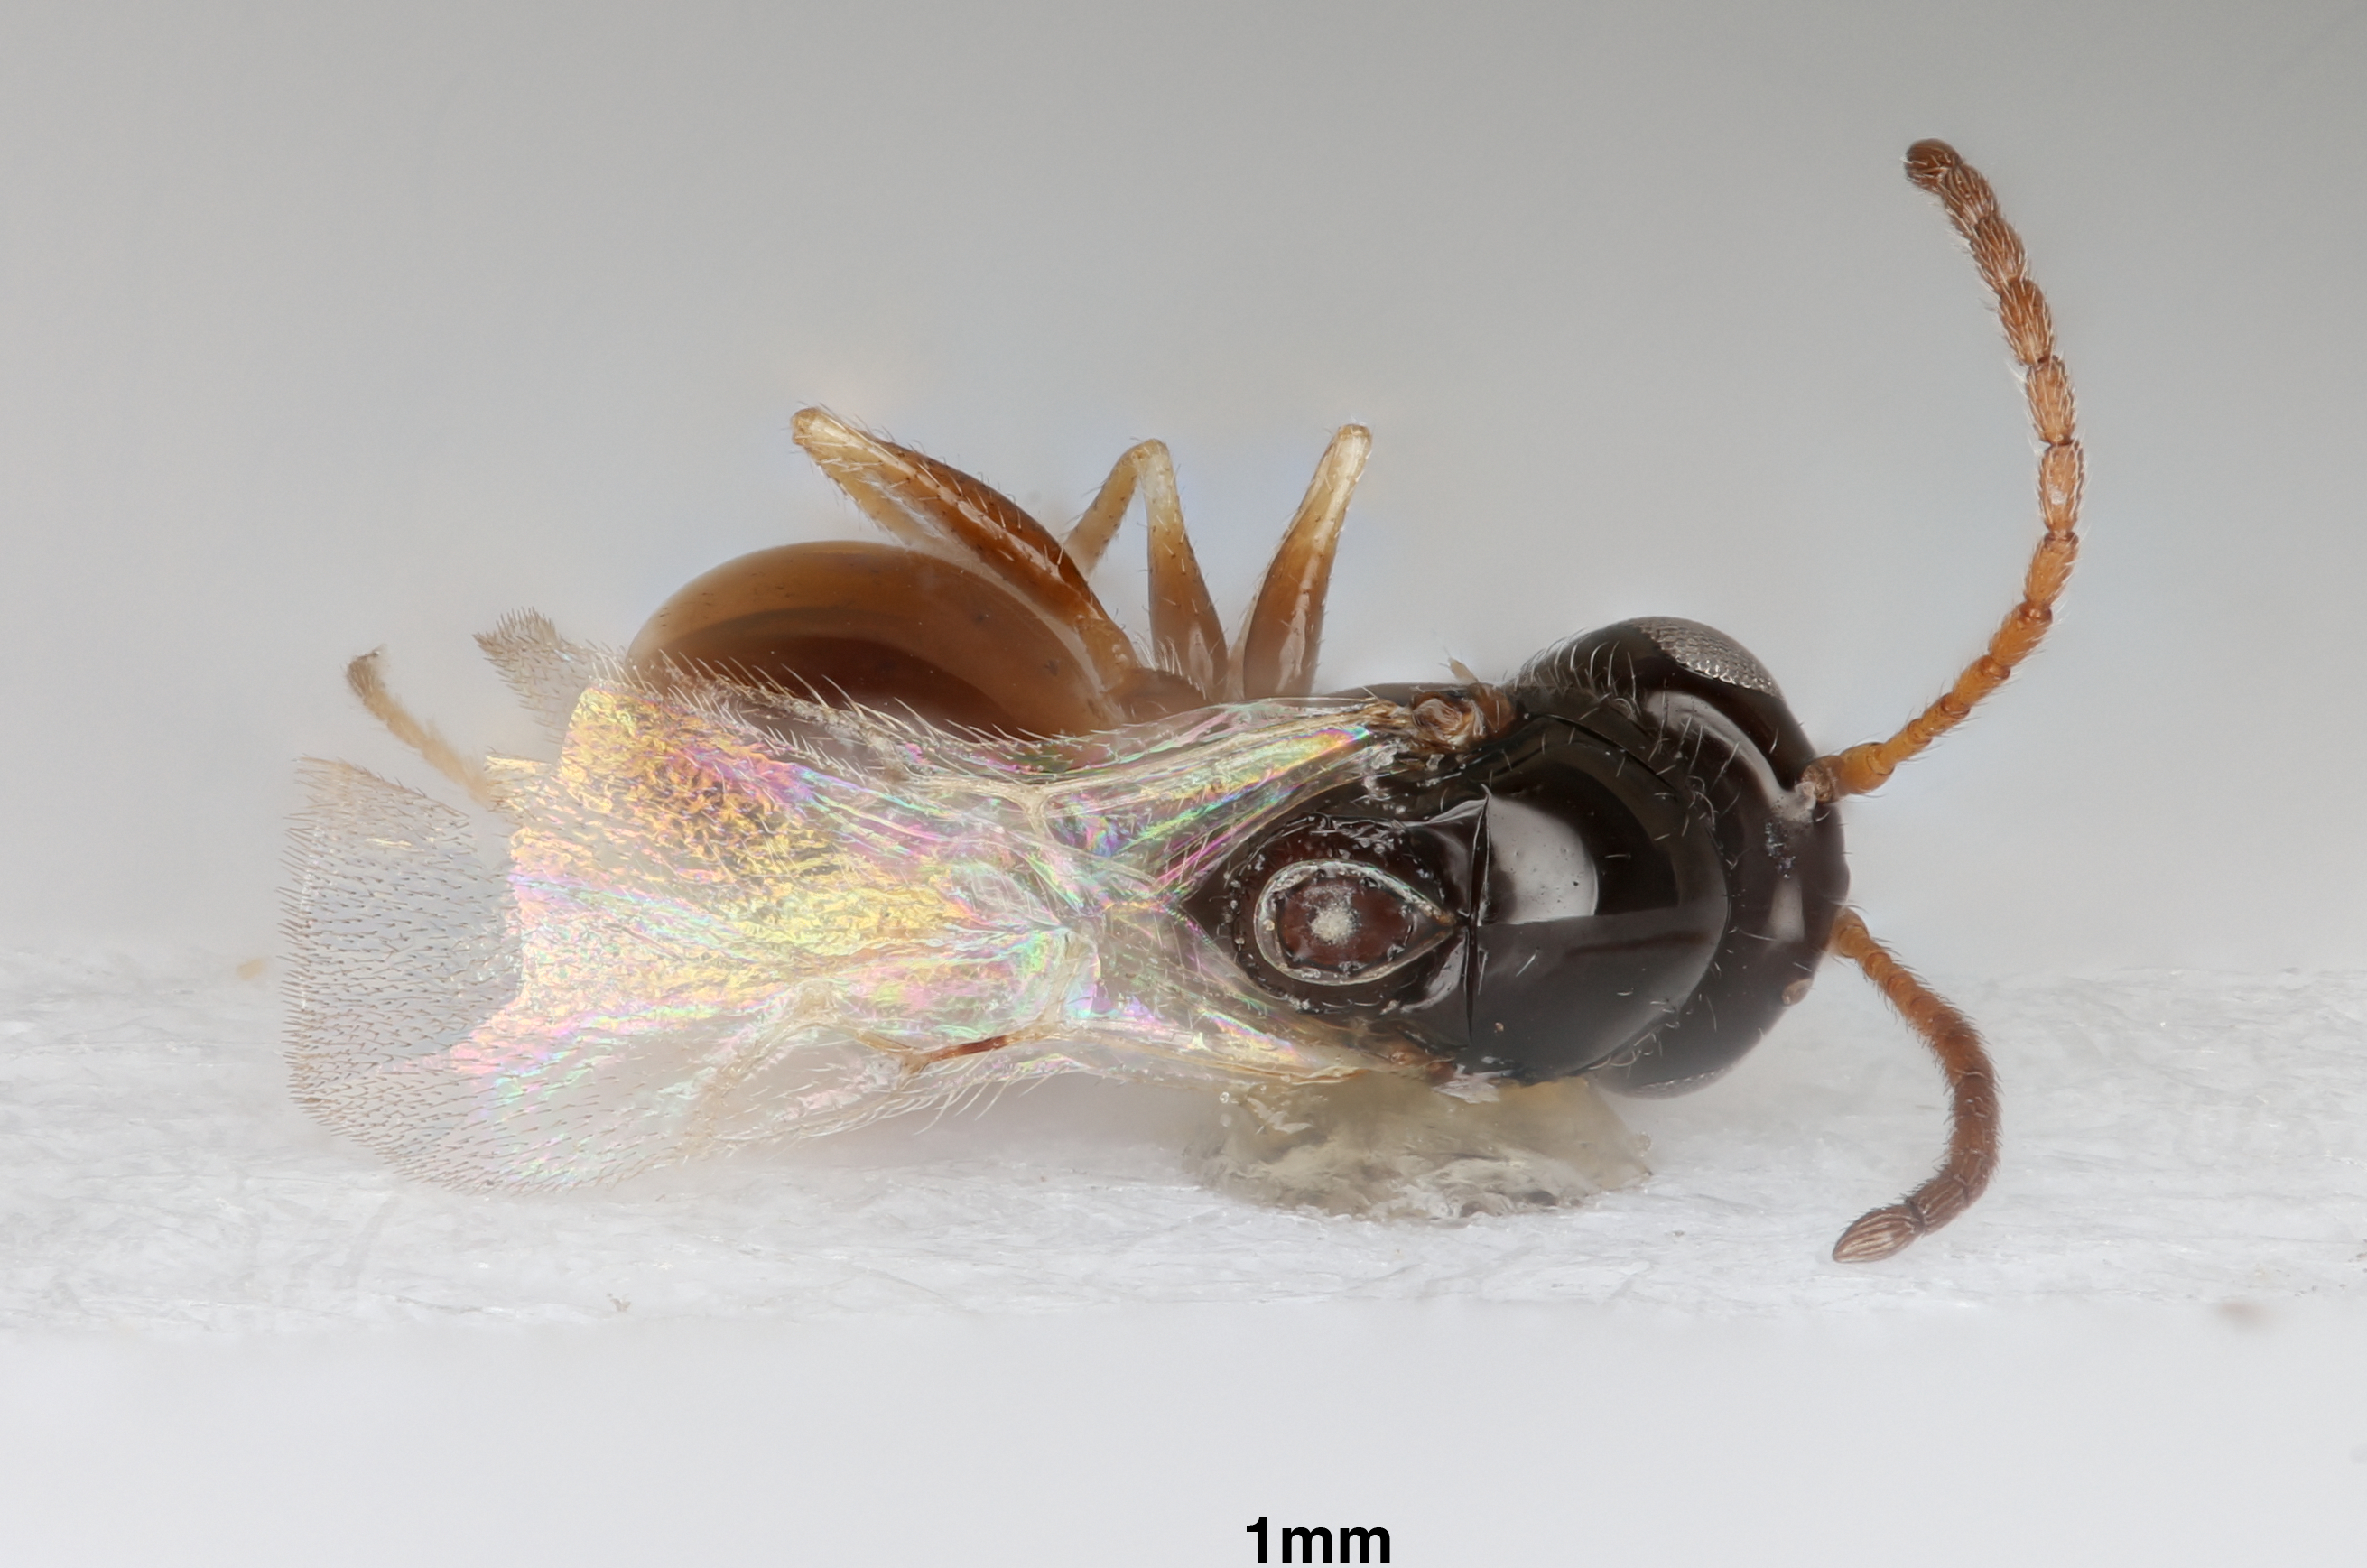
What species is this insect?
Nordlanderia klosse
